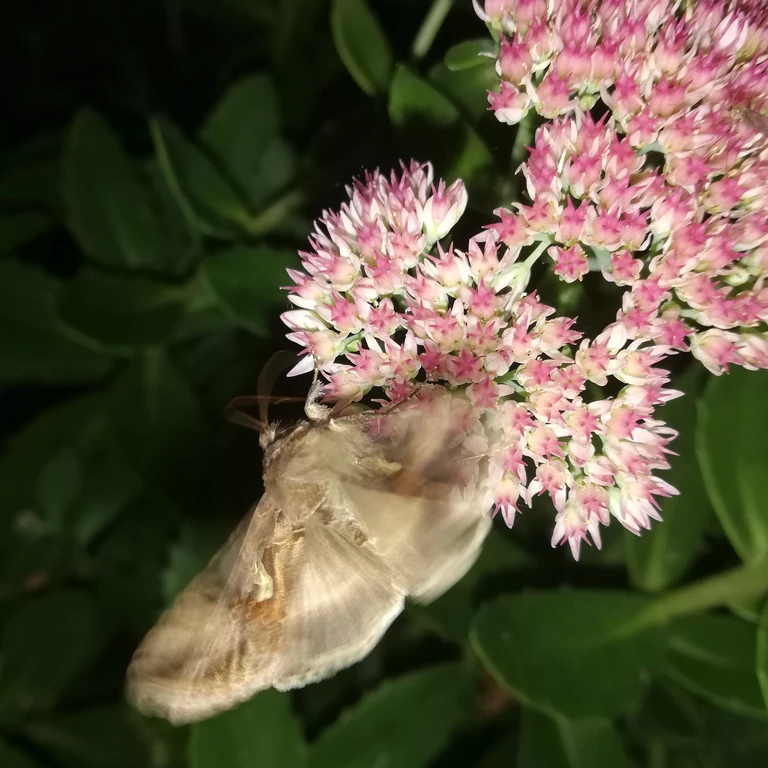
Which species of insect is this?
Autographa gamma
